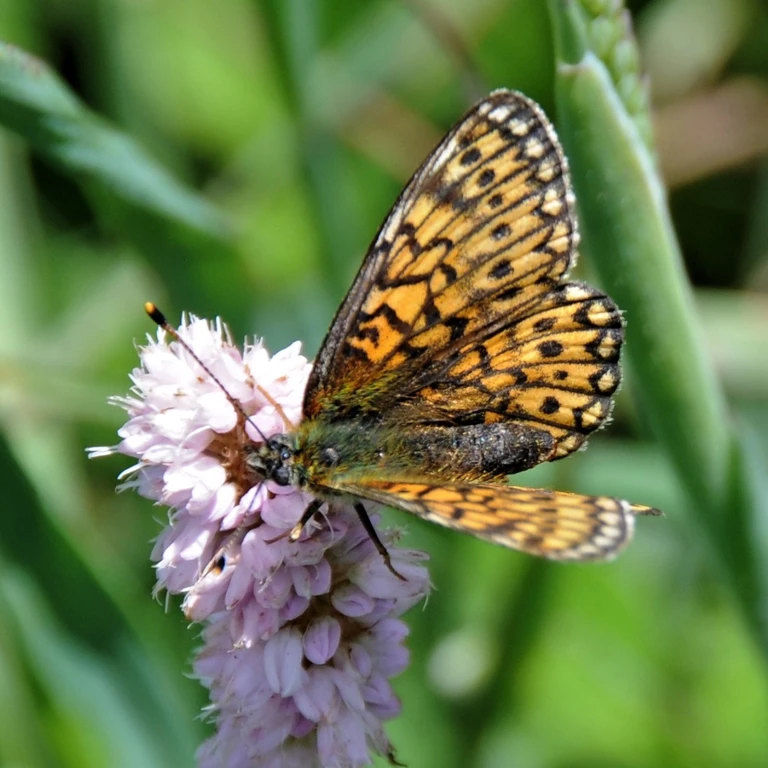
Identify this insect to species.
Boloria eunomia
